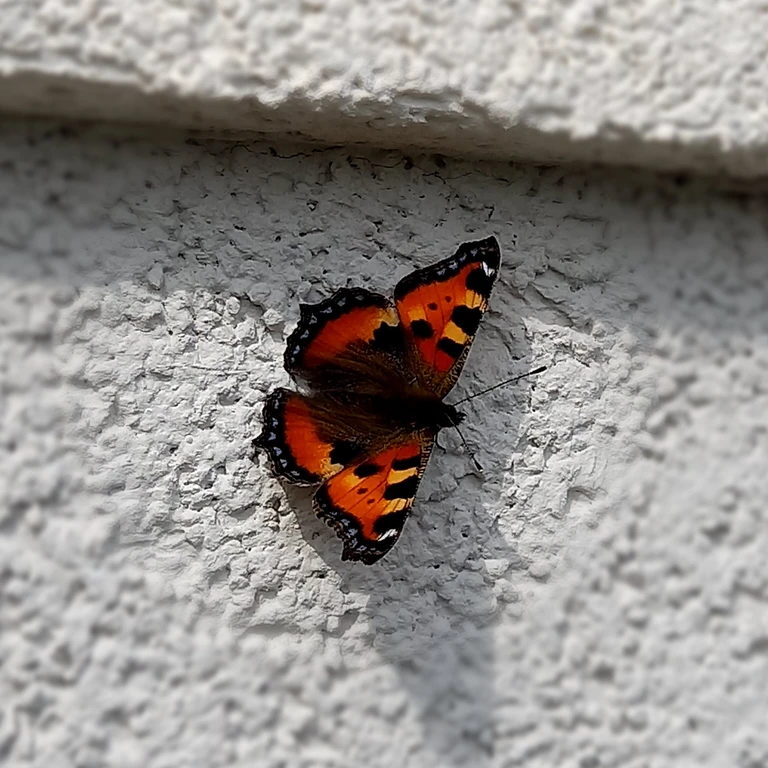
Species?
Aglais urticae
